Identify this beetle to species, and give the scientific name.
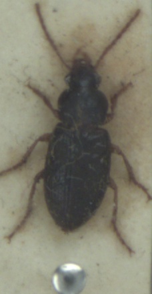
Ophonus puncticeps
